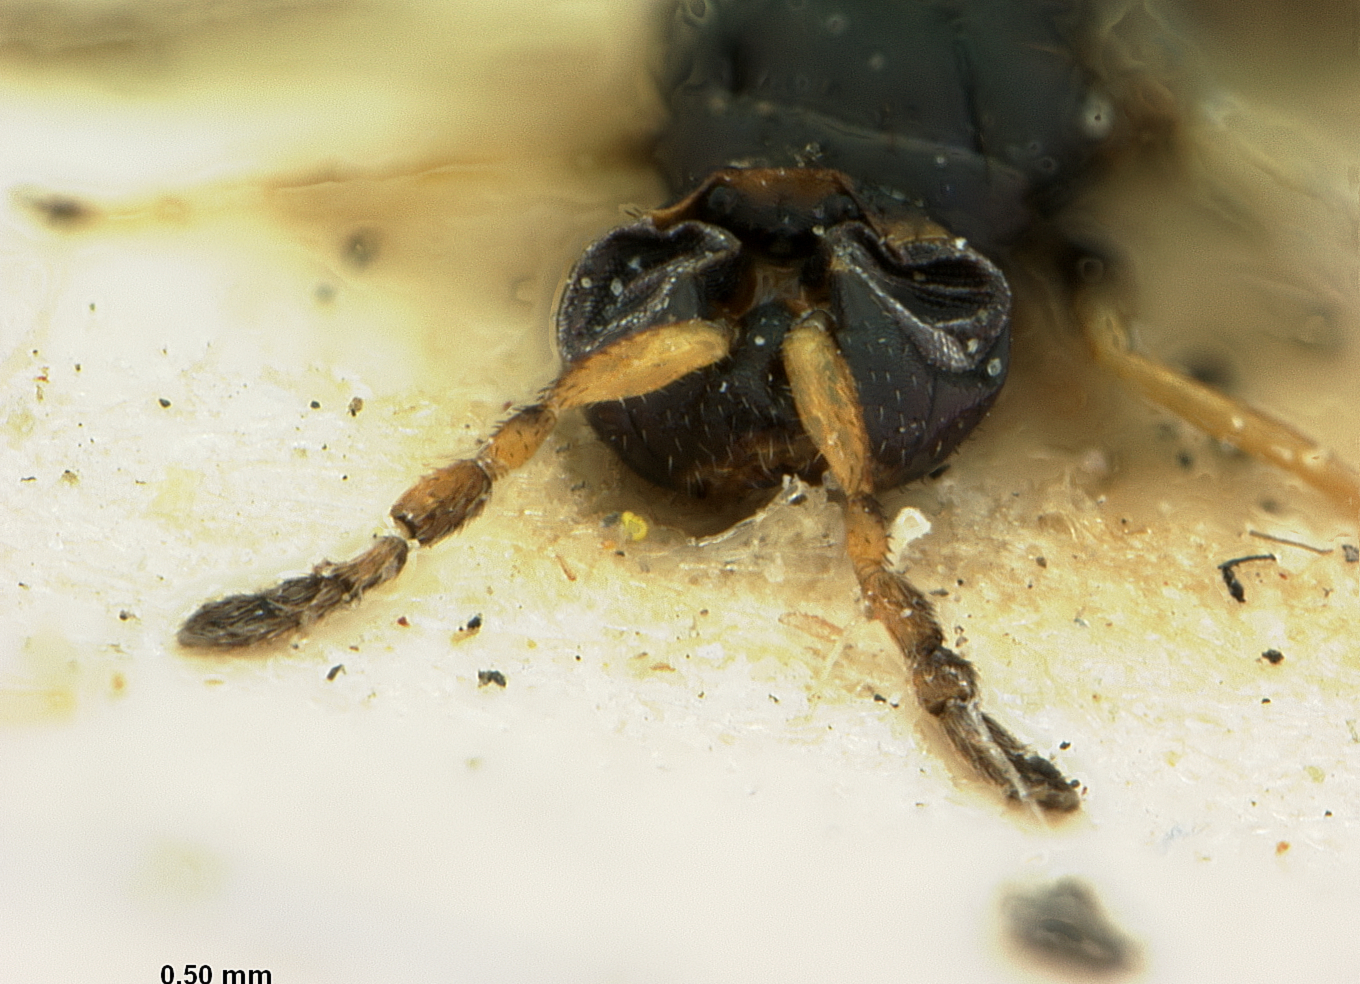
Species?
Elachertus basilaris
